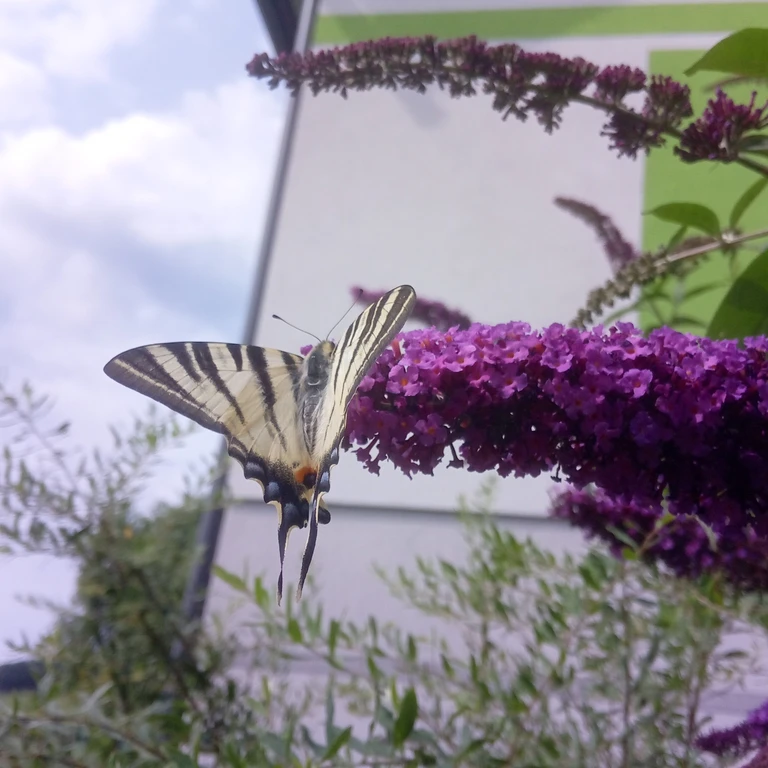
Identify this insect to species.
Iphiclides podalirius
